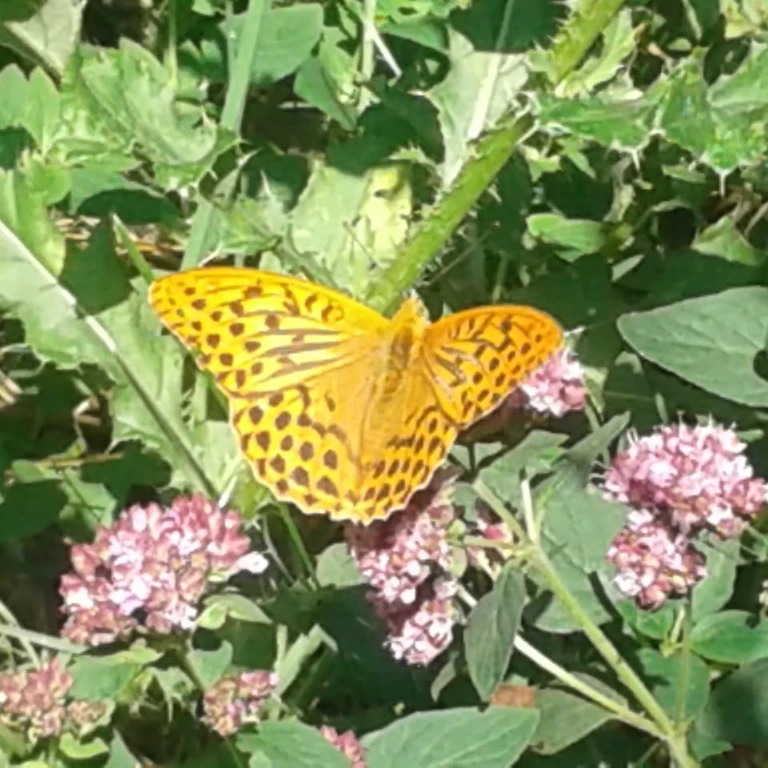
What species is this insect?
Argynnis paphia
